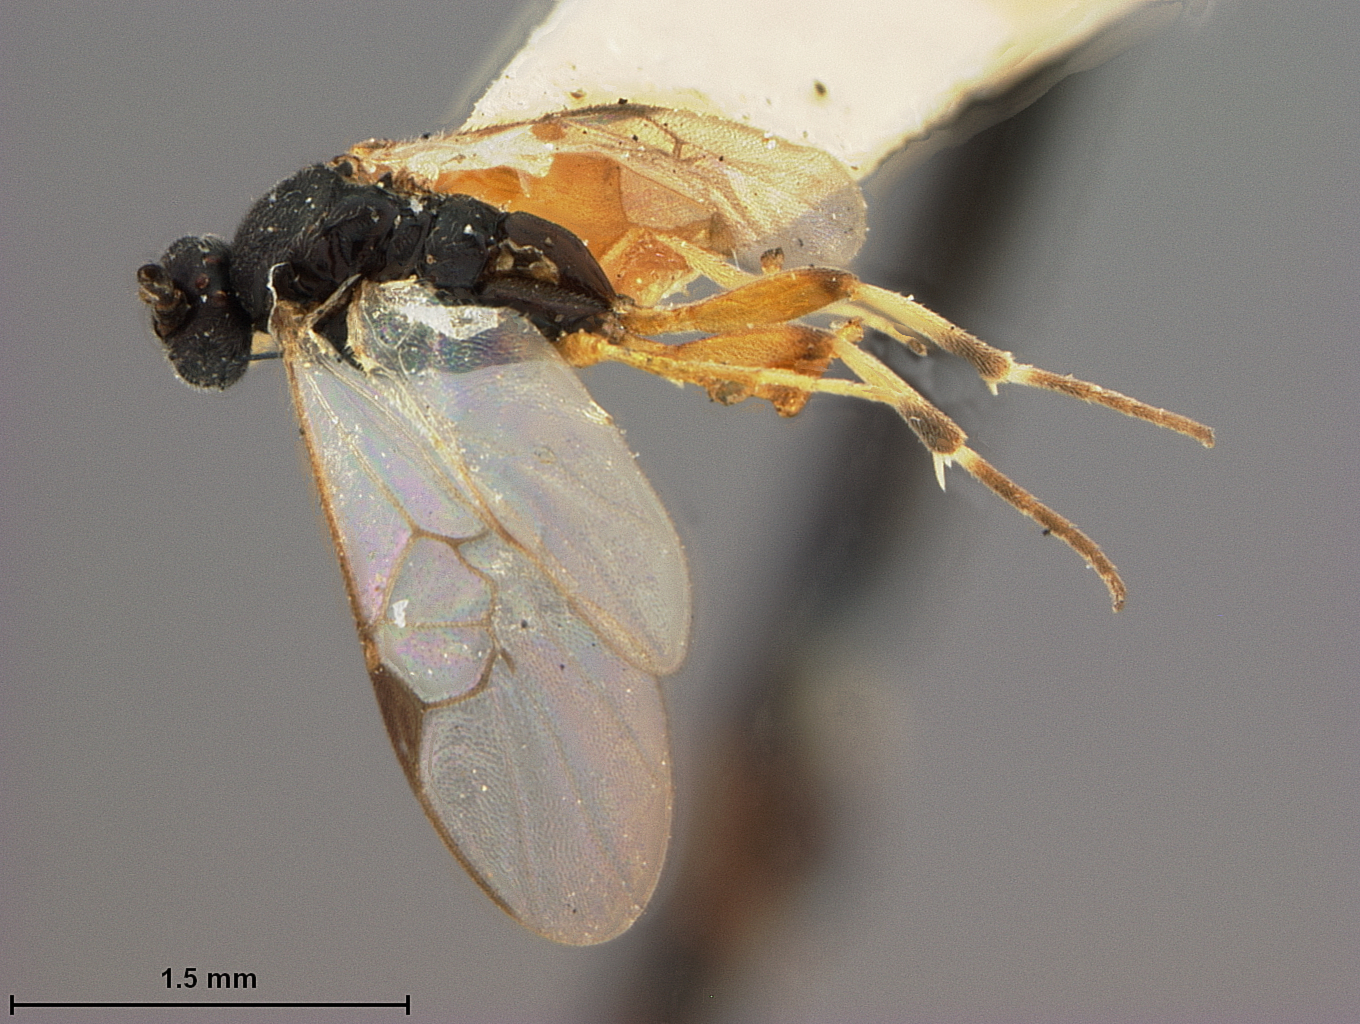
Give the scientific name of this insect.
Apanteles ephyrae
